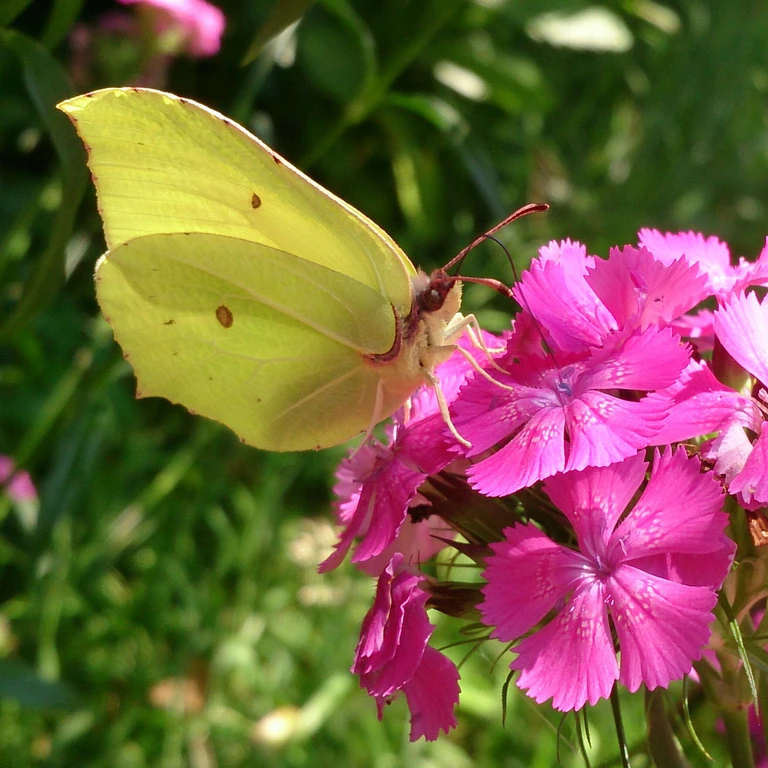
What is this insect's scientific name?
Gonepteryx rhamni
